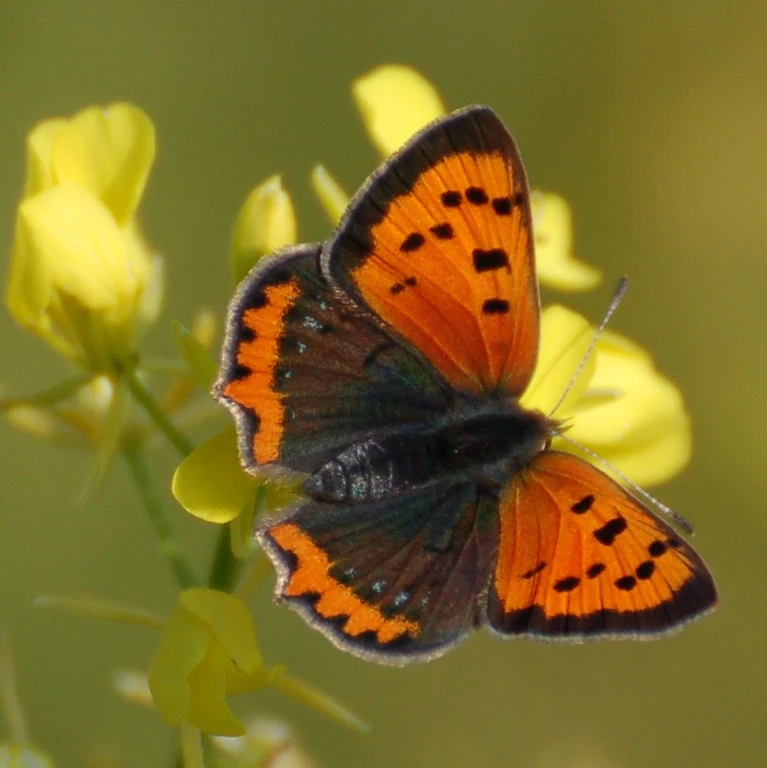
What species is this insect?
Lycaena phlaeas
